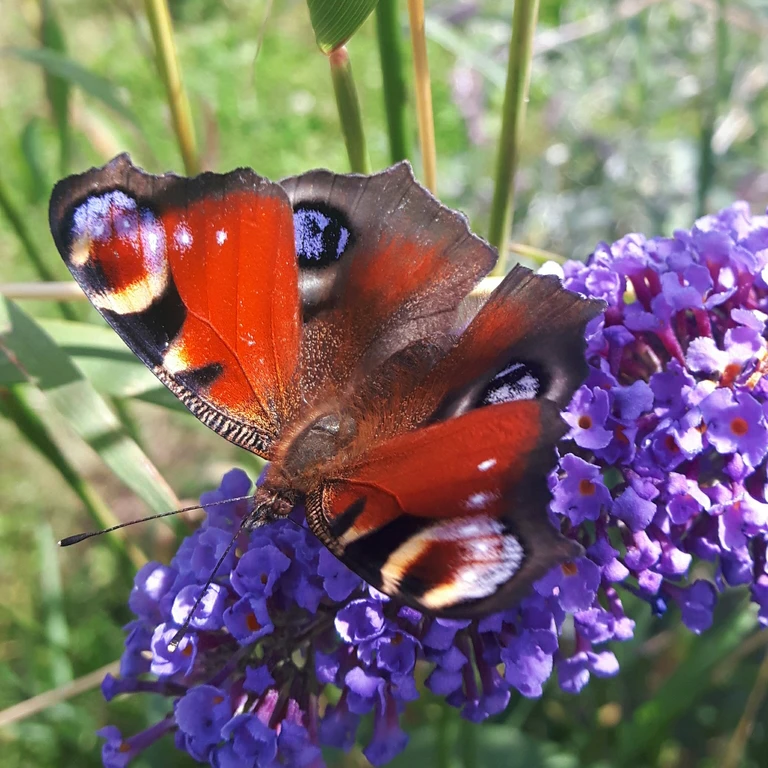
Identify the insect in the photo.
Aglais io
